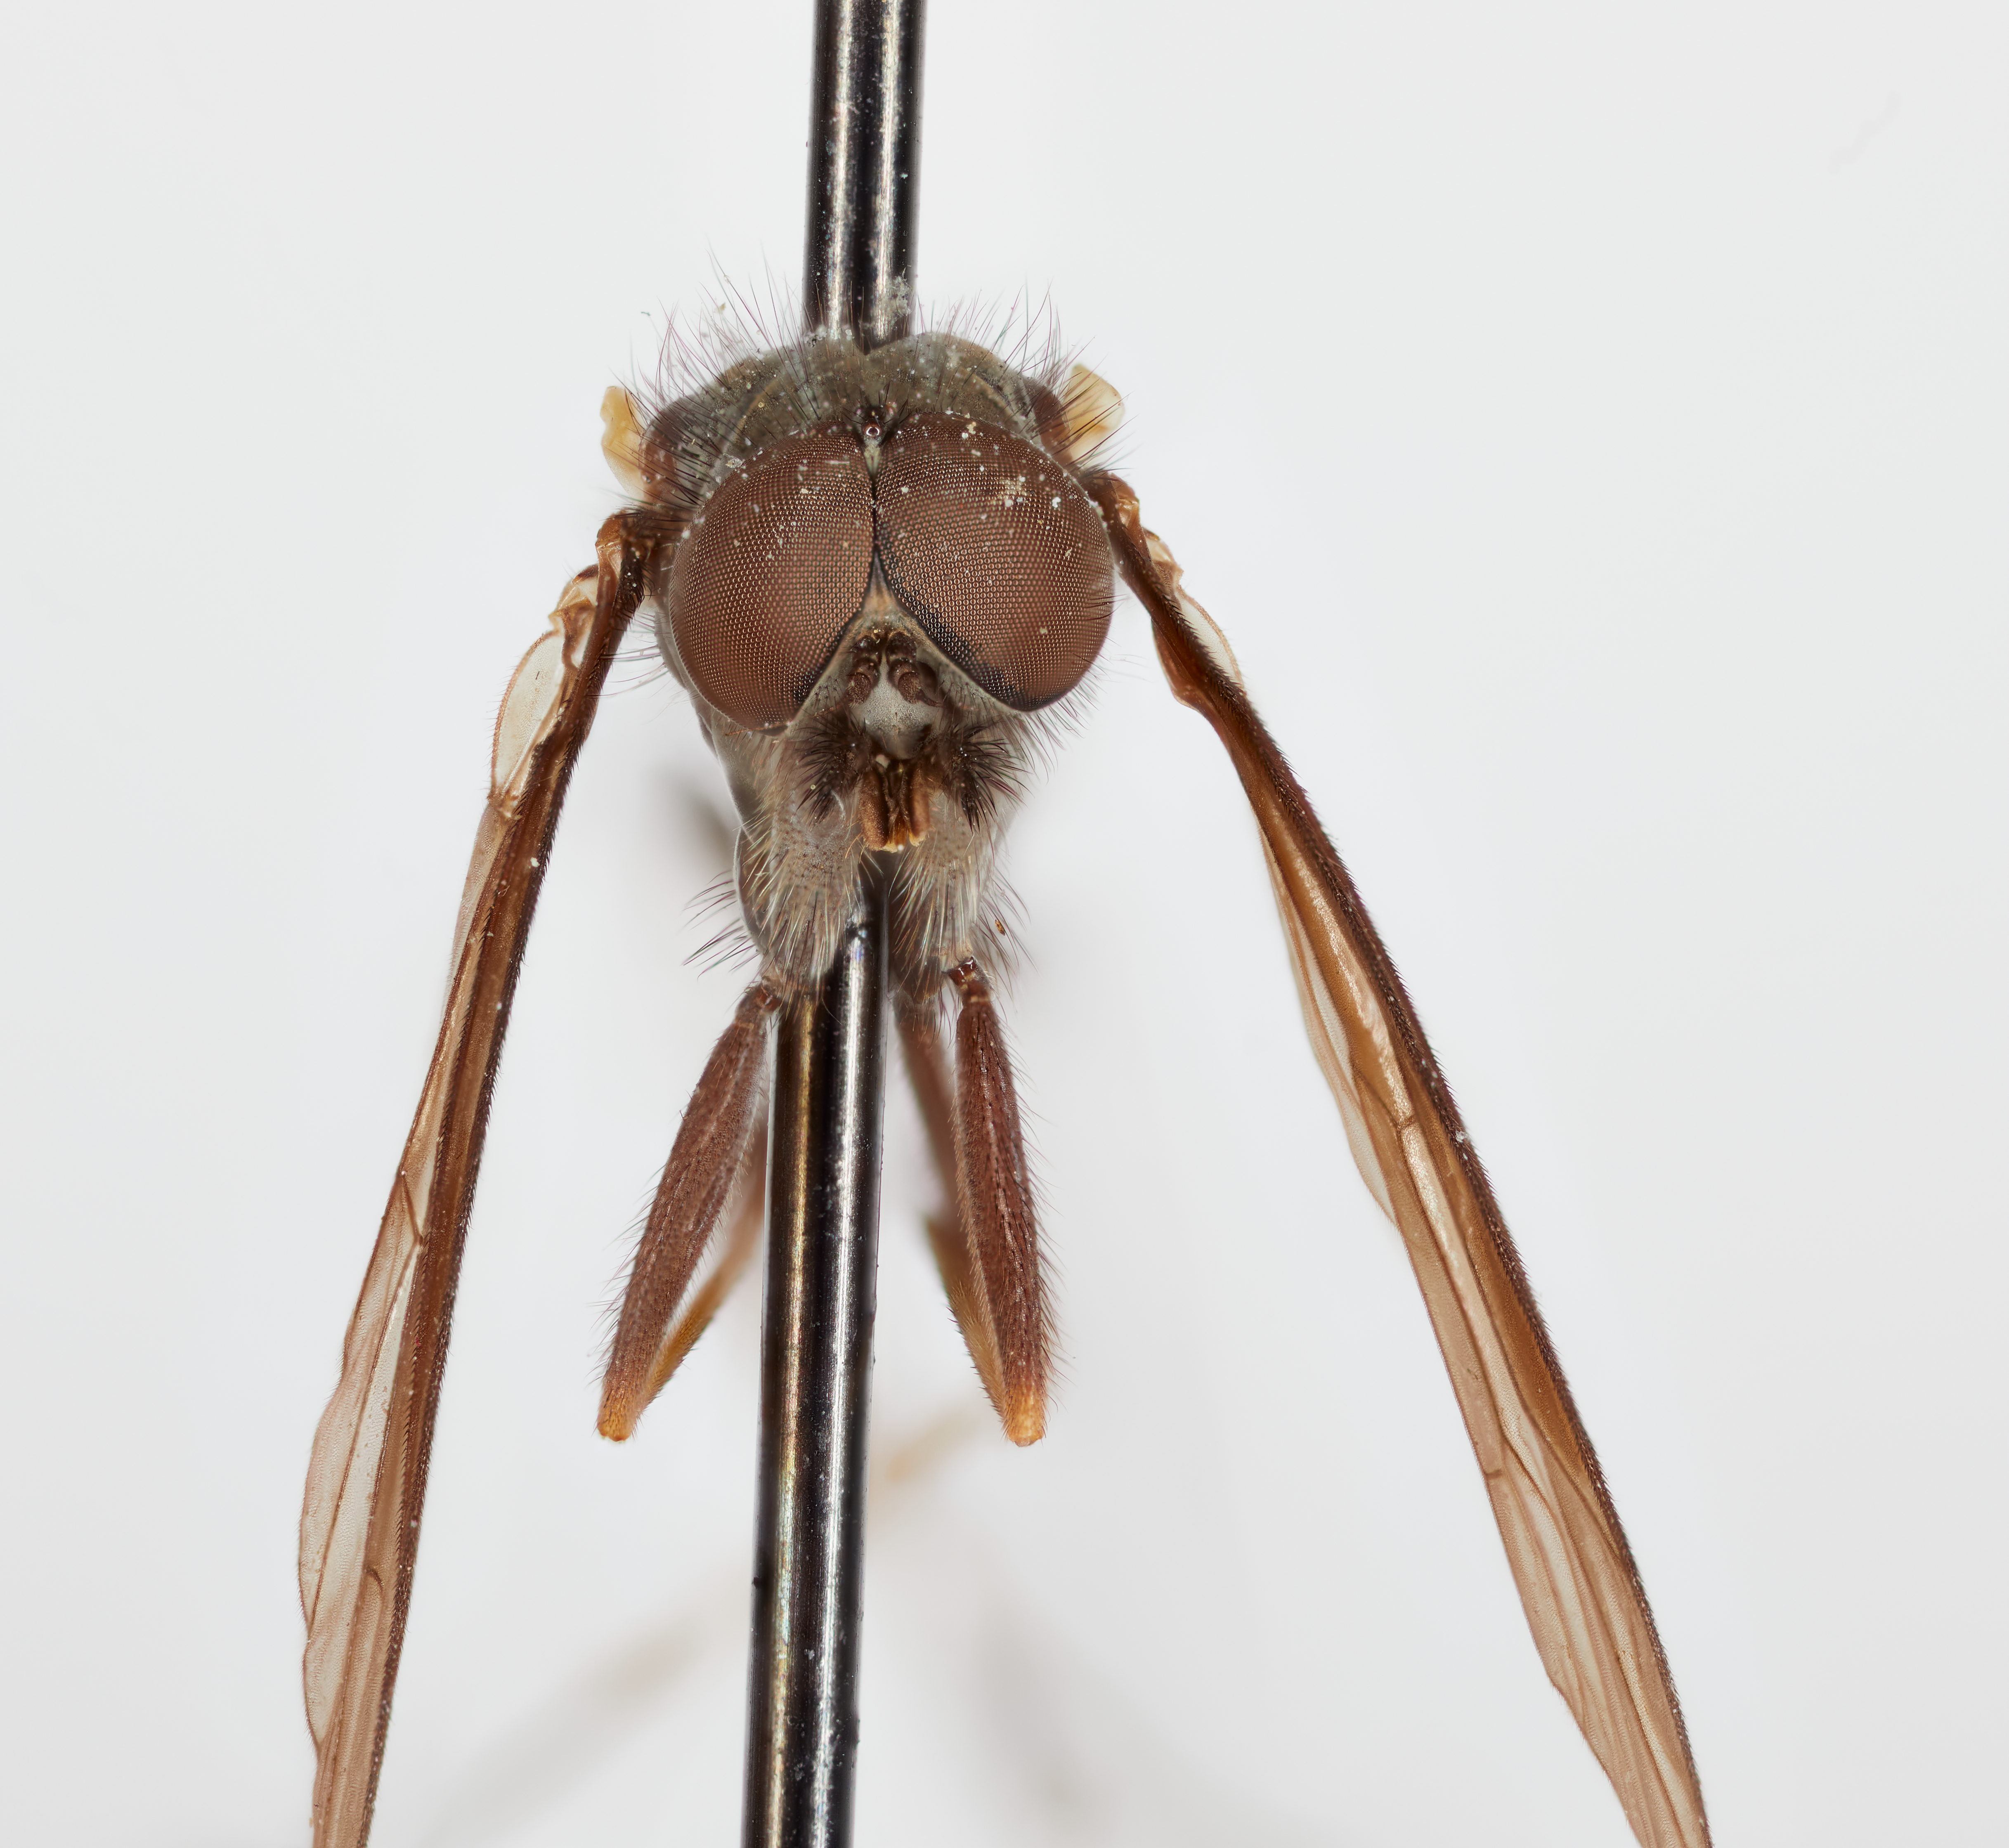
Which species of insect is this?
Rhagio expansus
